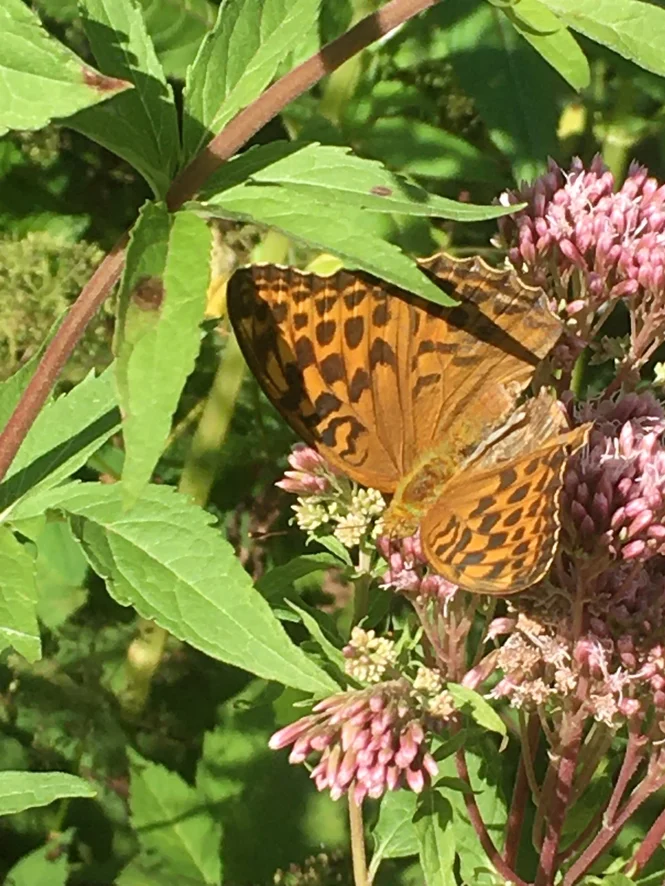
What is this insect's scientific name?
Argynnis paphia
